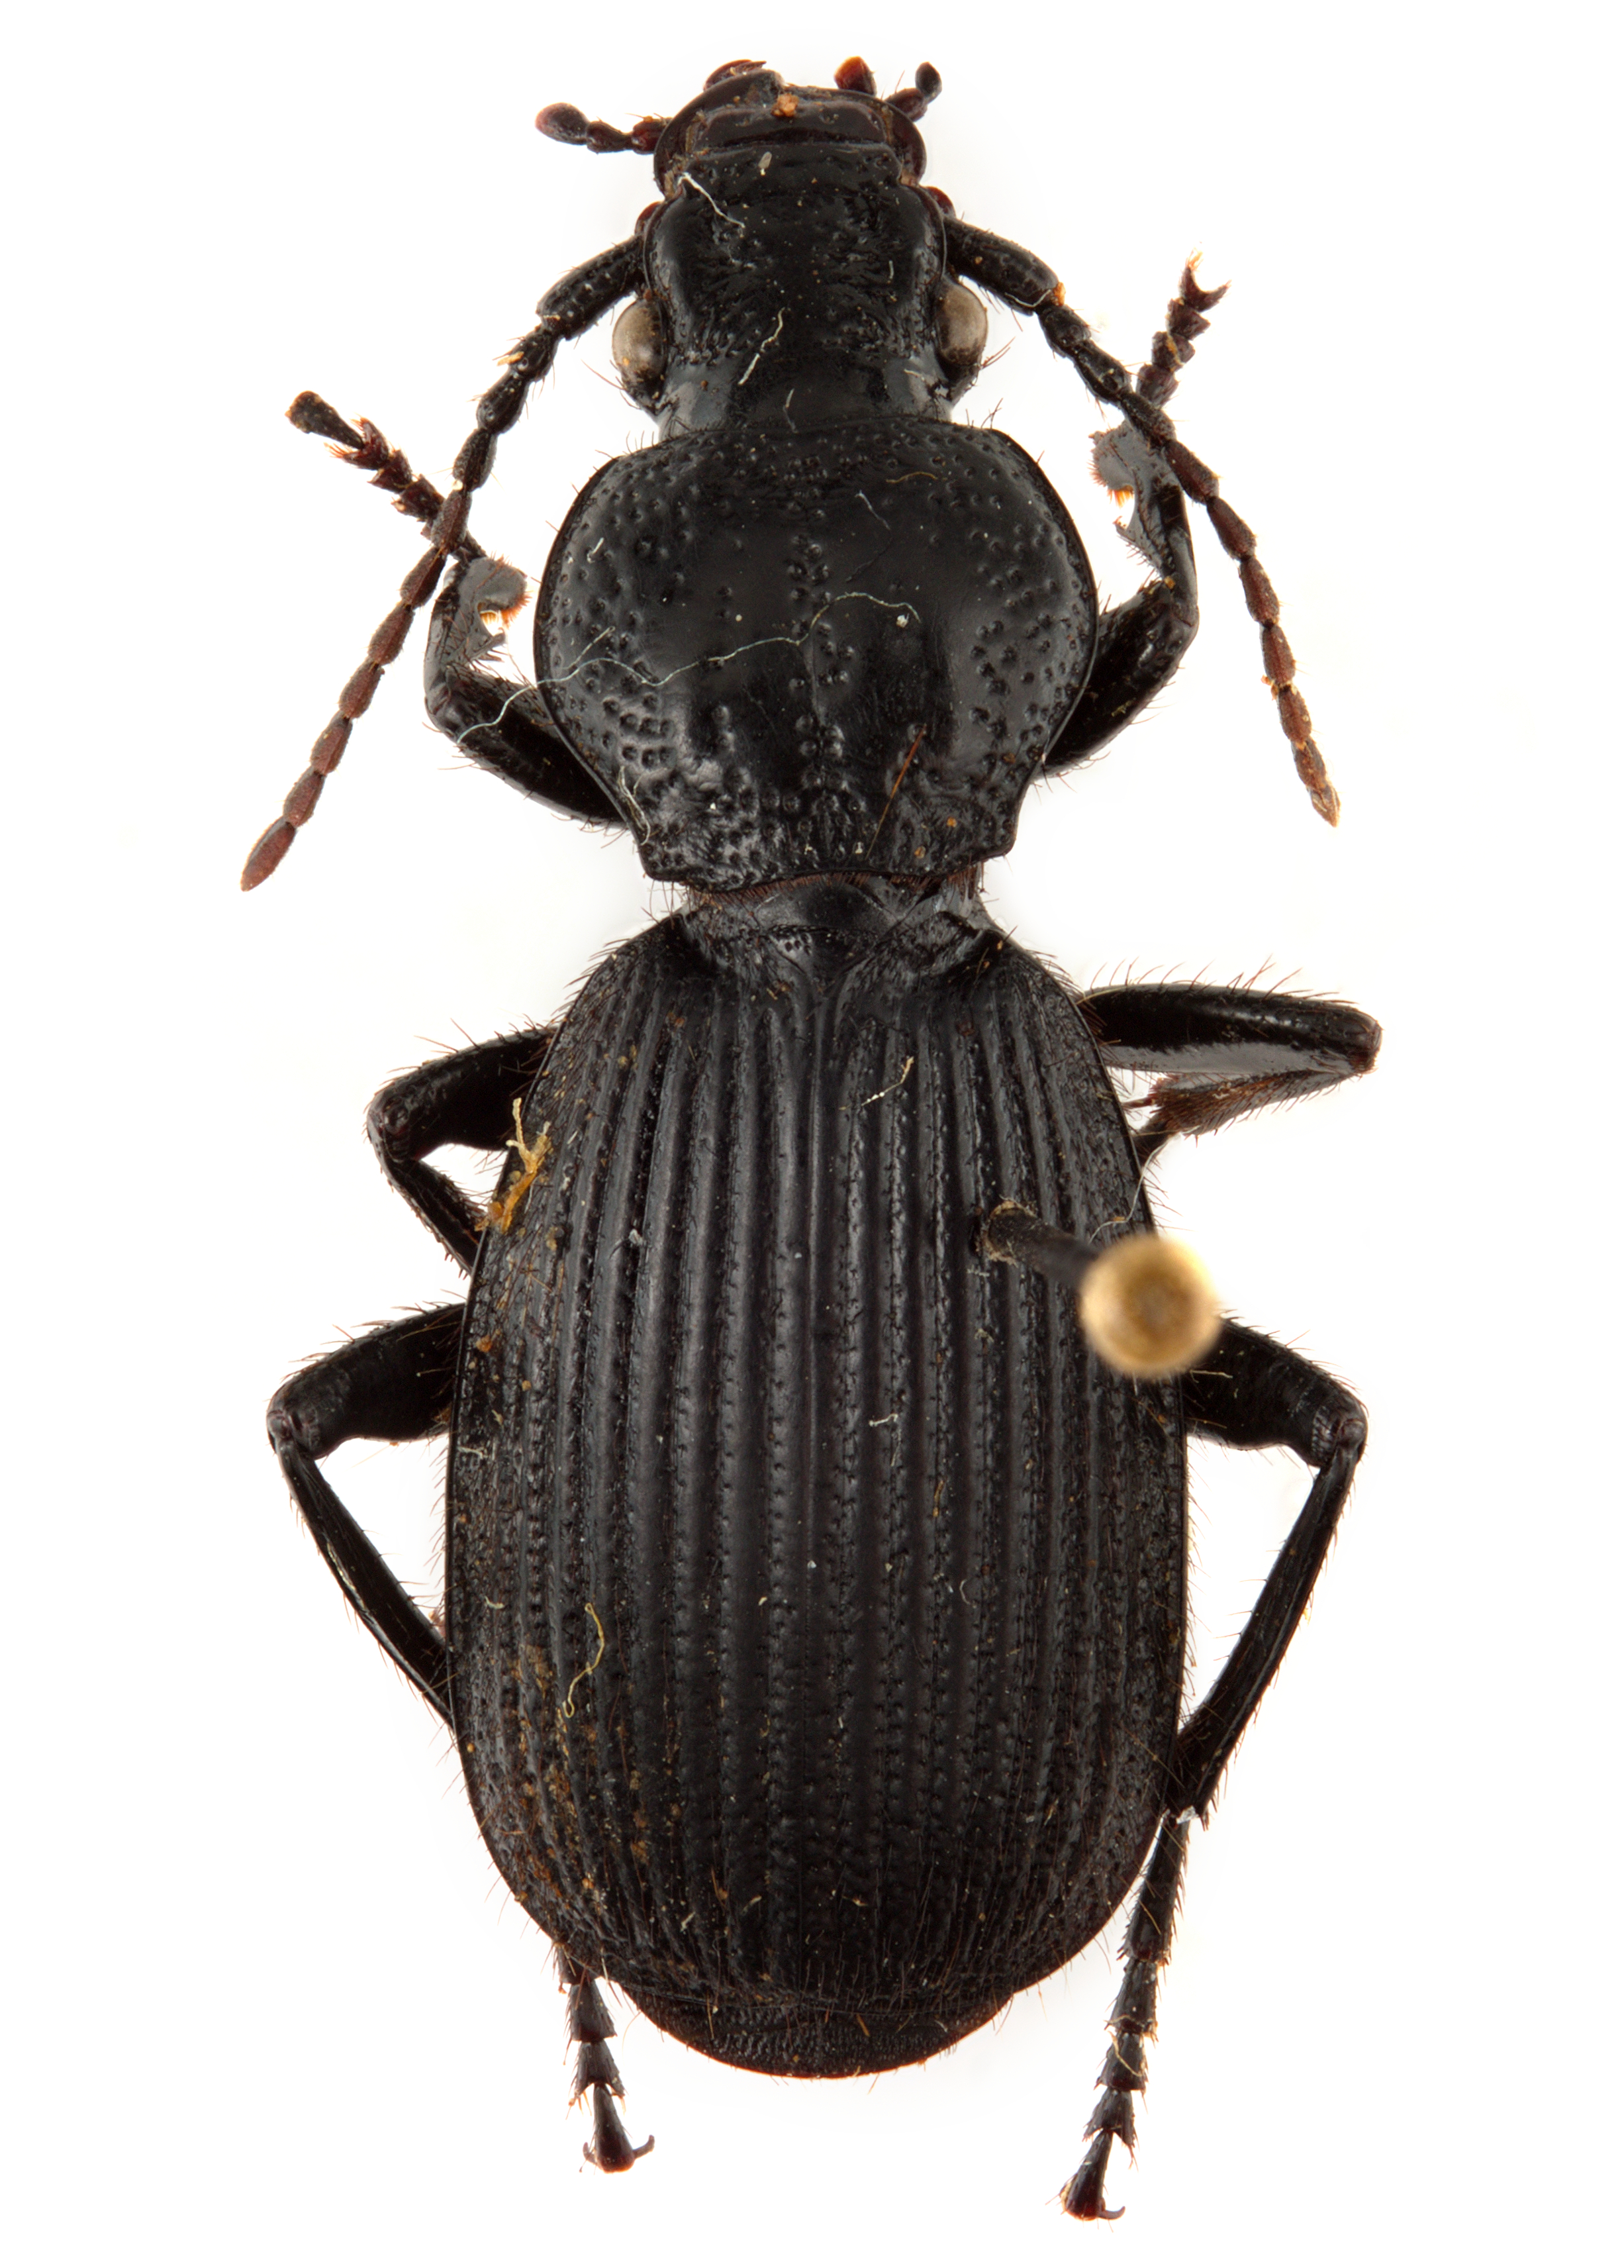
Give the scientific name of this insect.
Omphra pilosa
